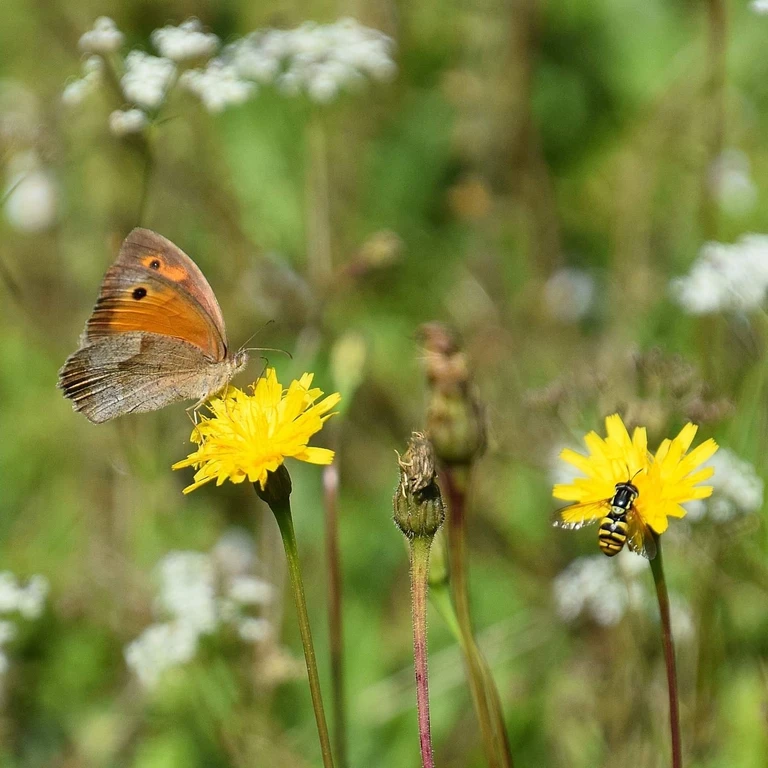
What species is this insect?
Maniola jurtina
